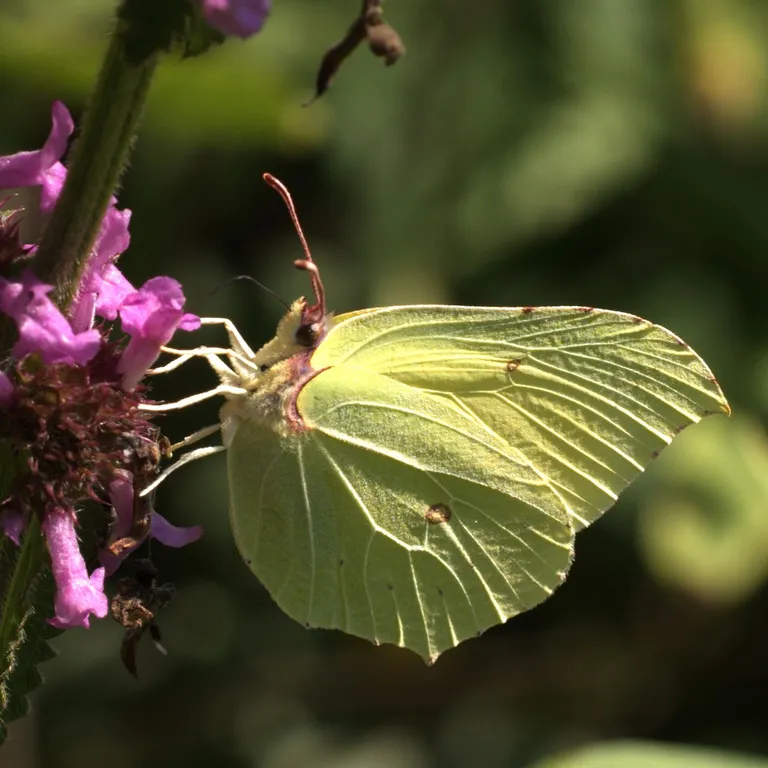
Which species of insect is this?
Gonepteryx rhamni
